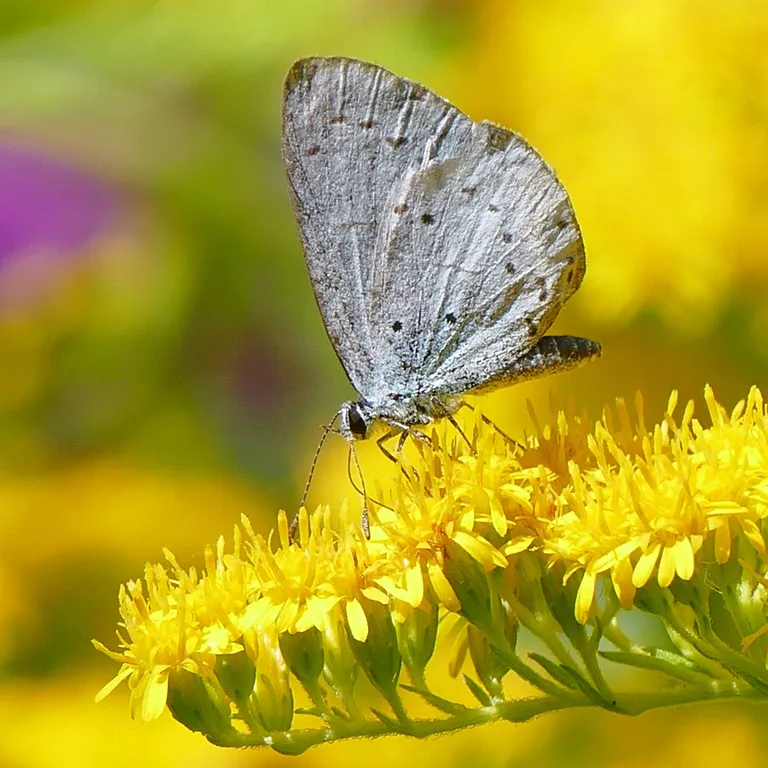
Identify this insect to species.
Celastrina argiolus
